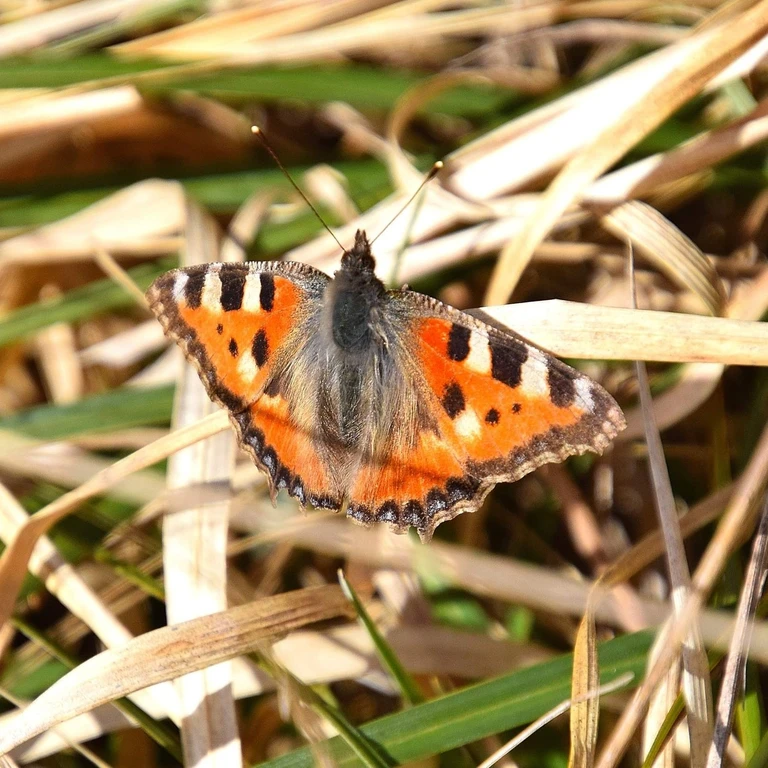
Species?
Aglais urticae
